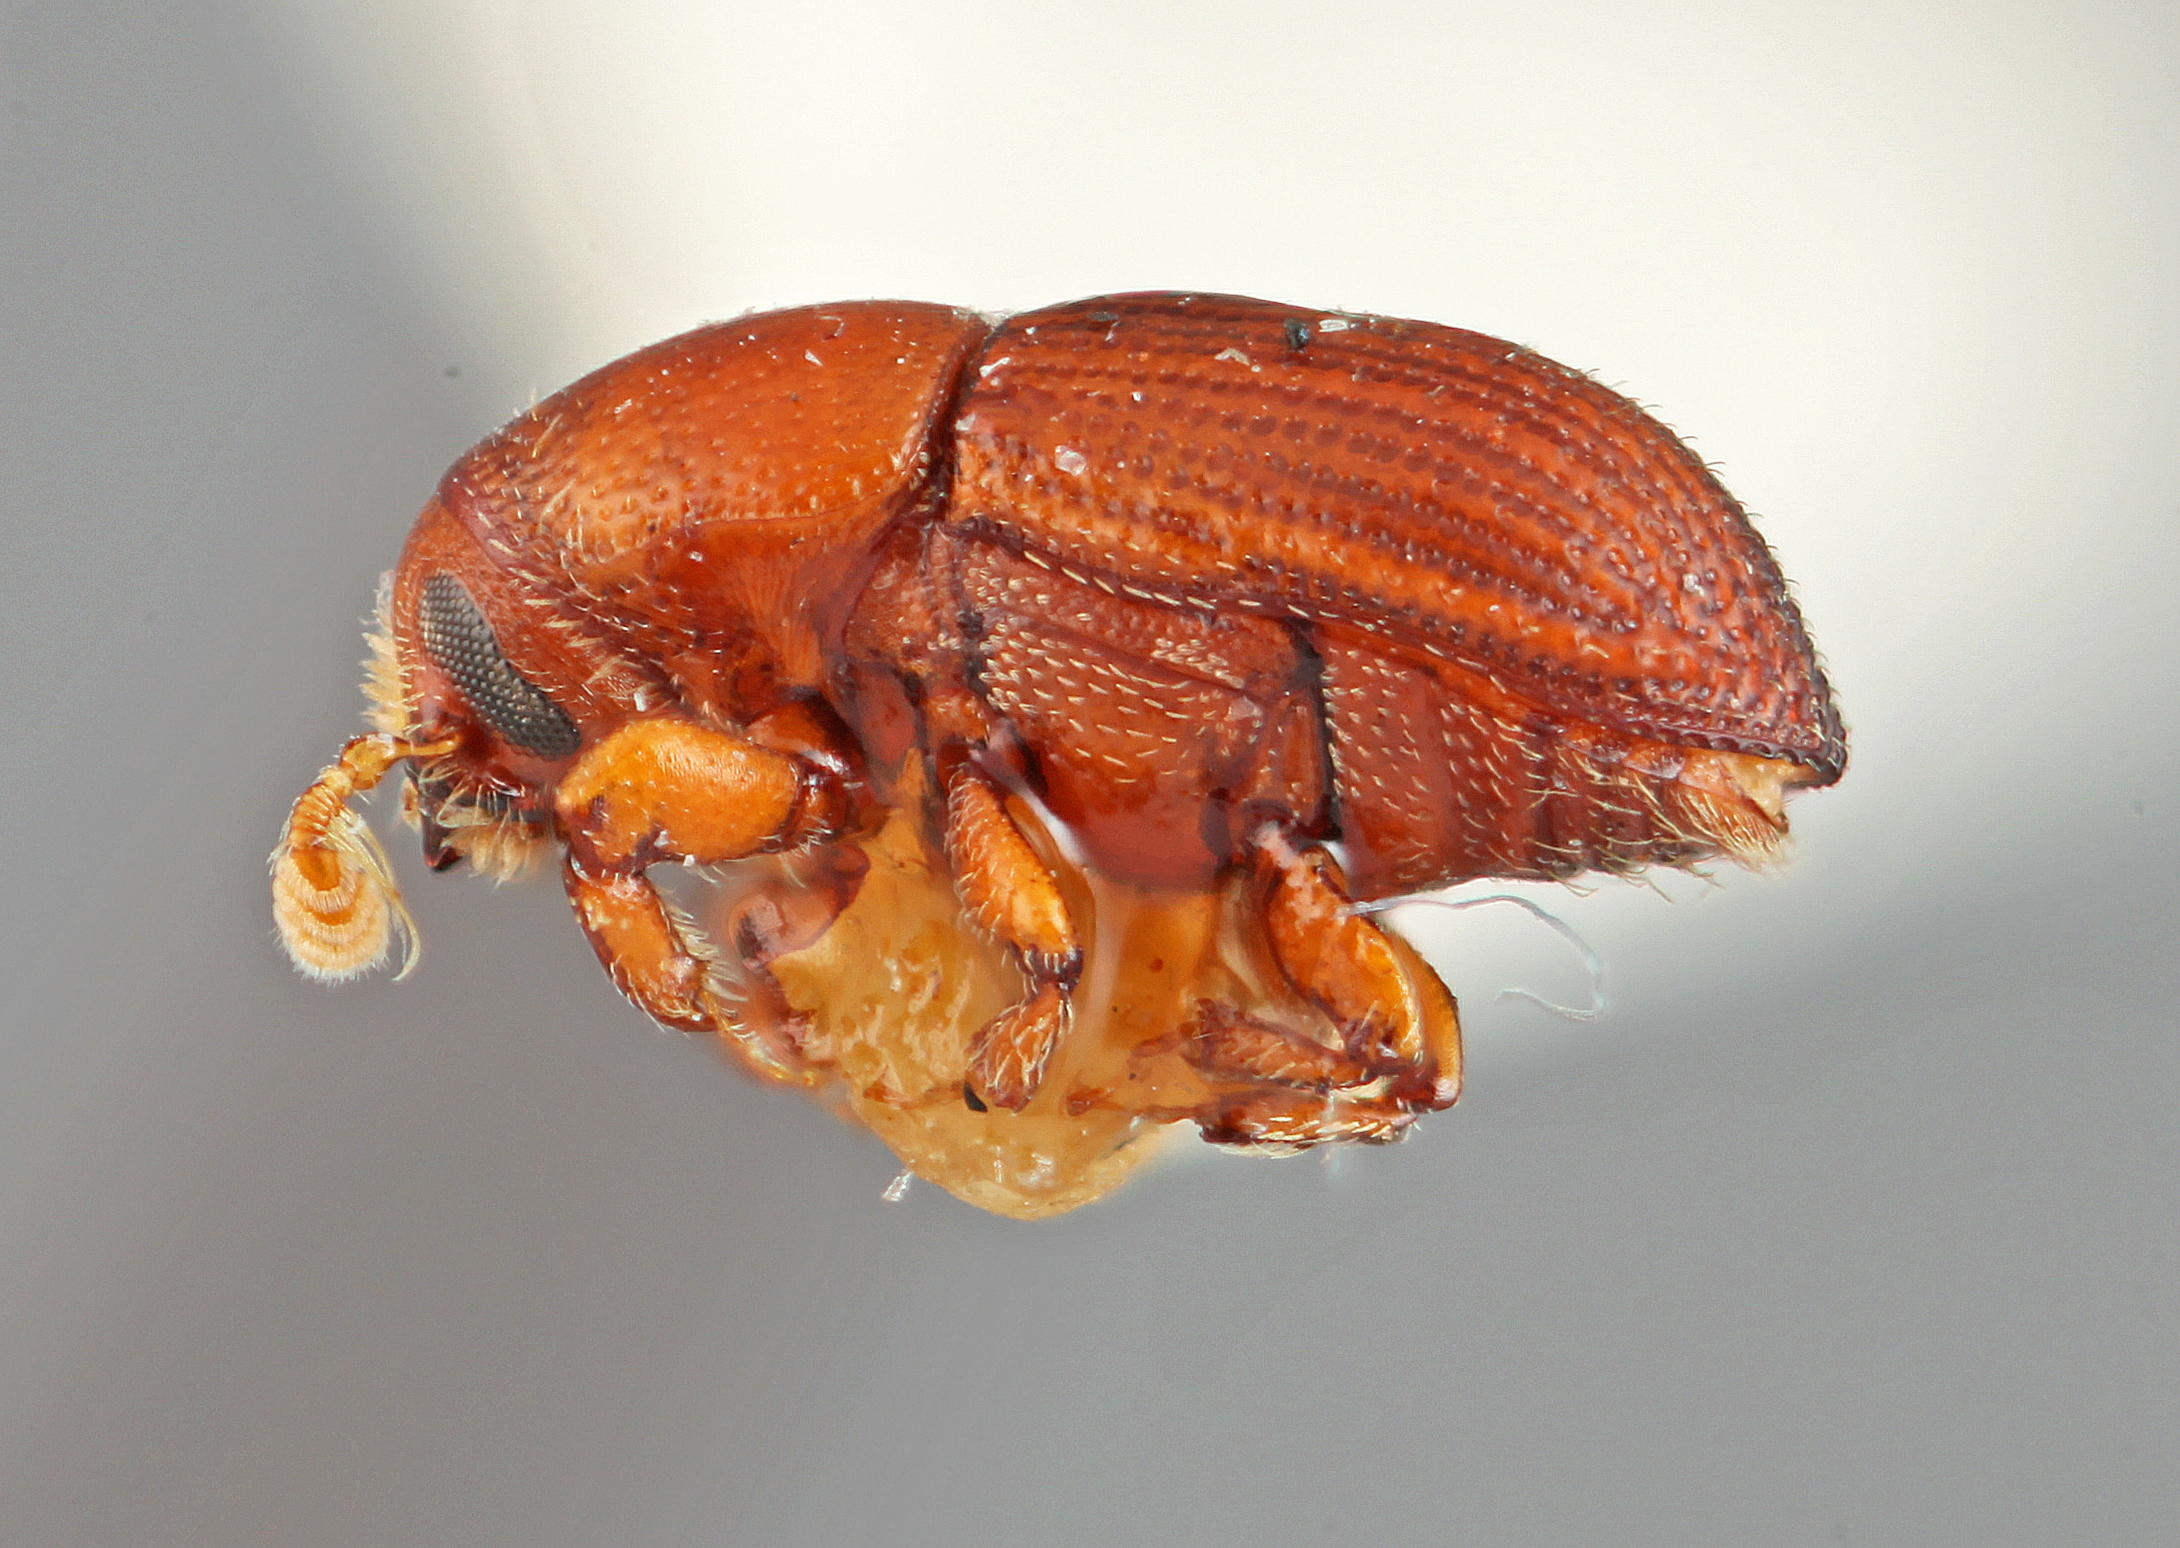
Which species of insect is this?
Loganius vagabundus
